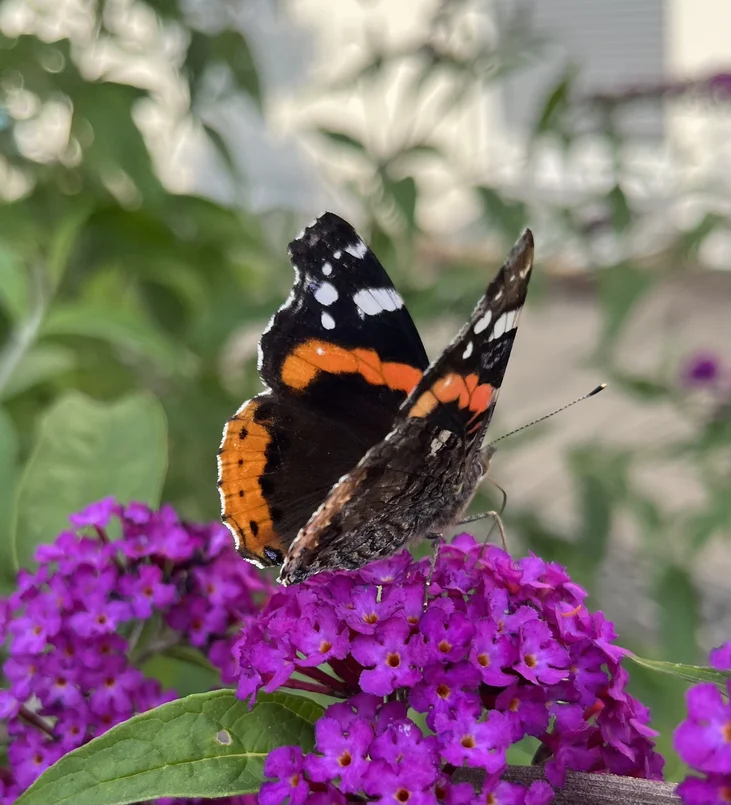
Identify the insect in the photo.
Vanessa atalanta
